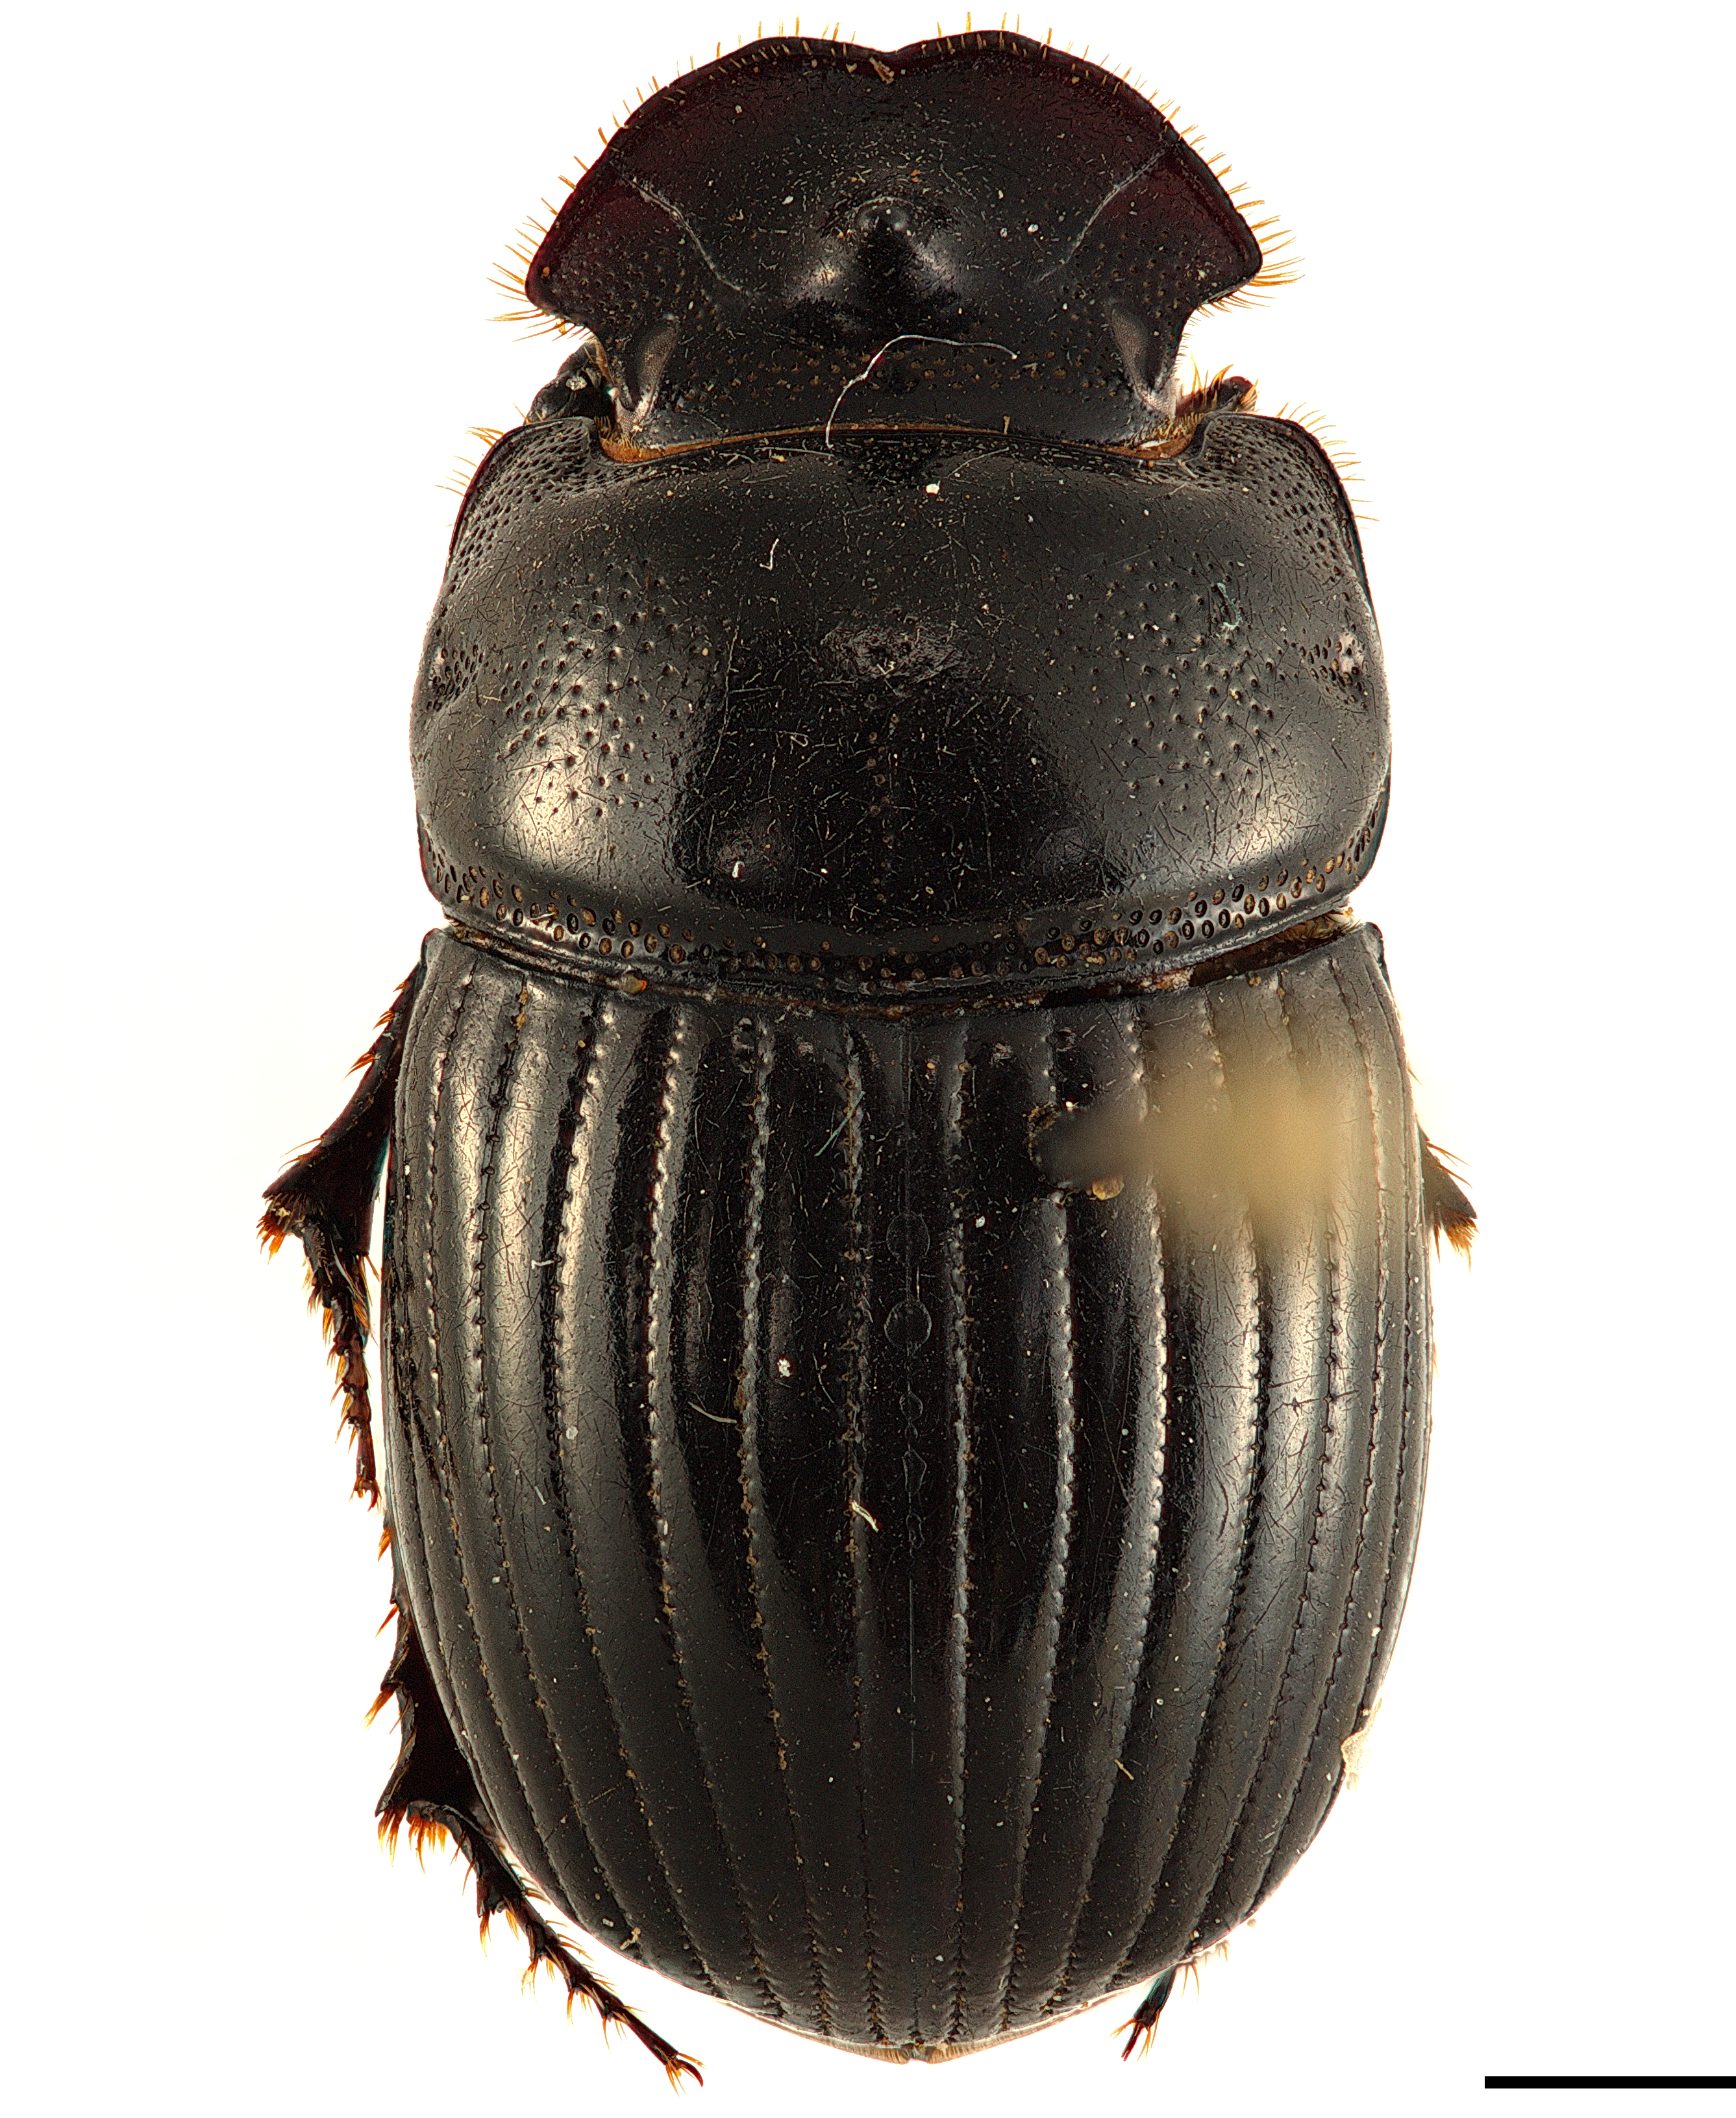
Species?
Copris diversus
